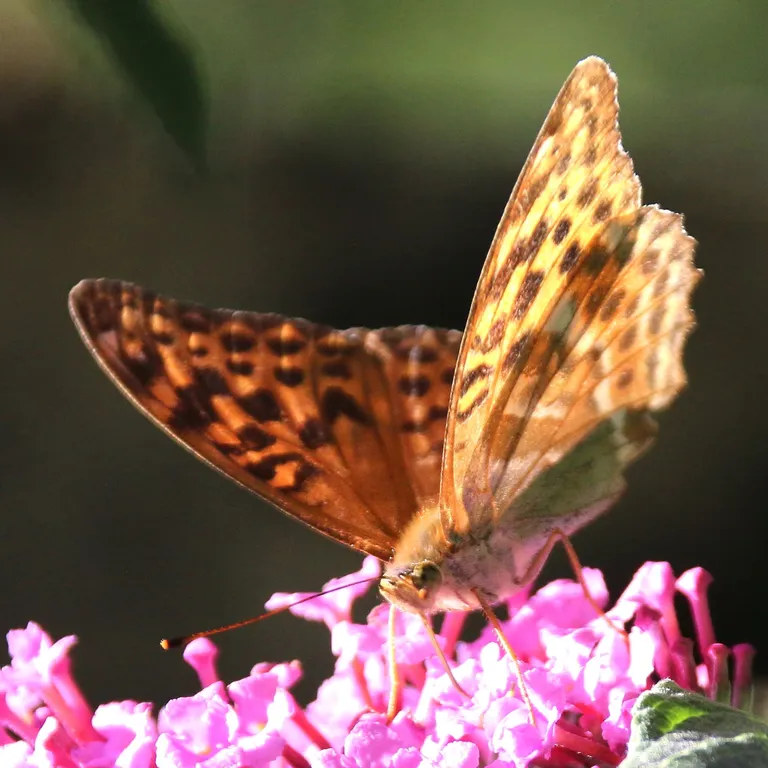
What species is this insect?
Argynnis paphia
